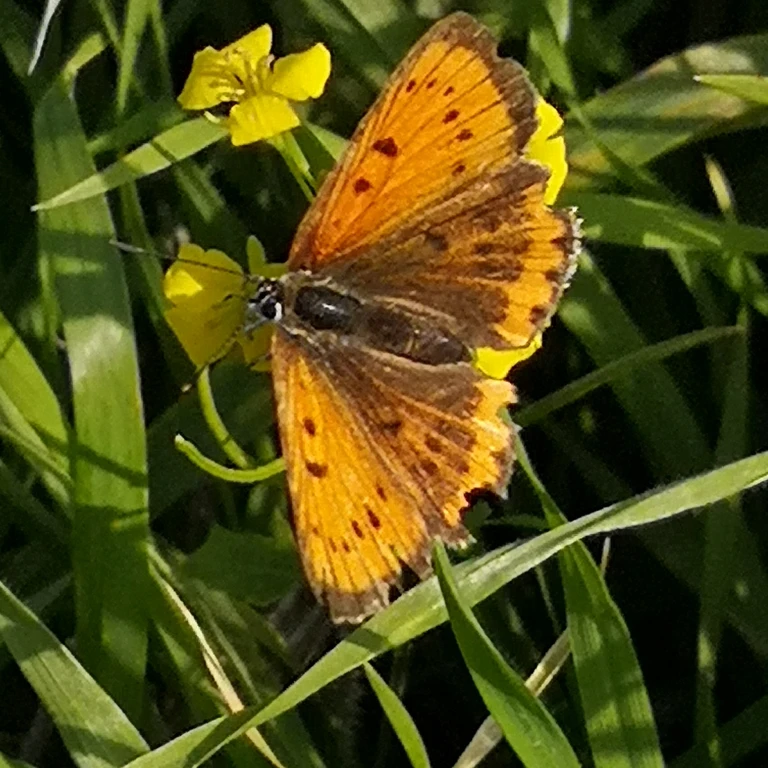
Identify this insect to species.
Lycaena dispar
